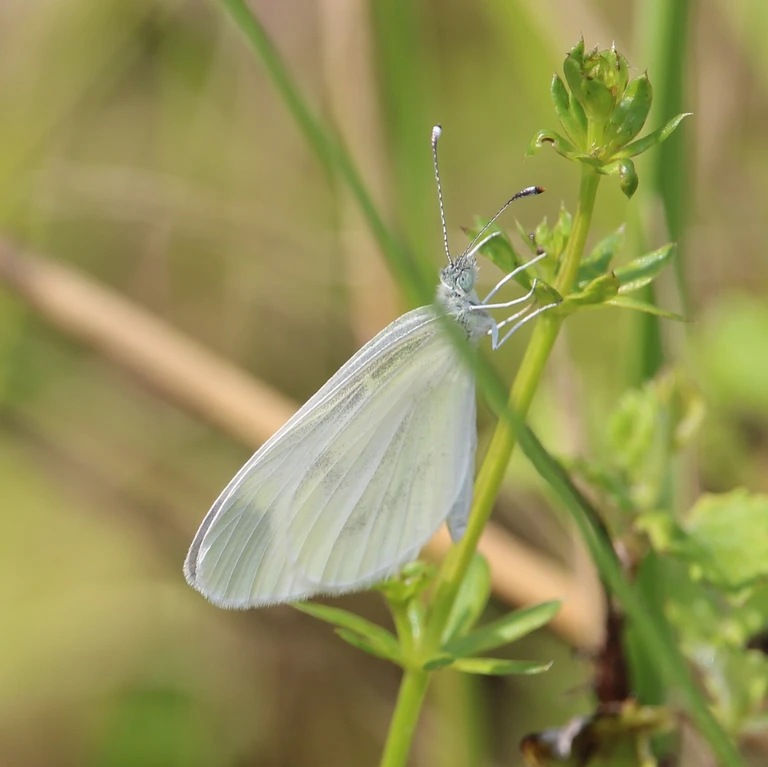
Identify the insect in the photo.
Leptidea sinapis/juvernica
